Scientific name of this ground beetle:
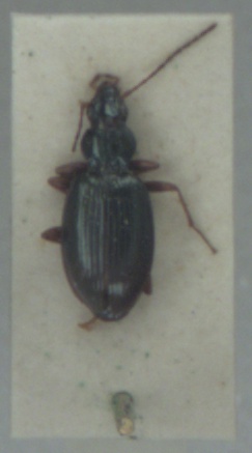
Bembidion stephensii
